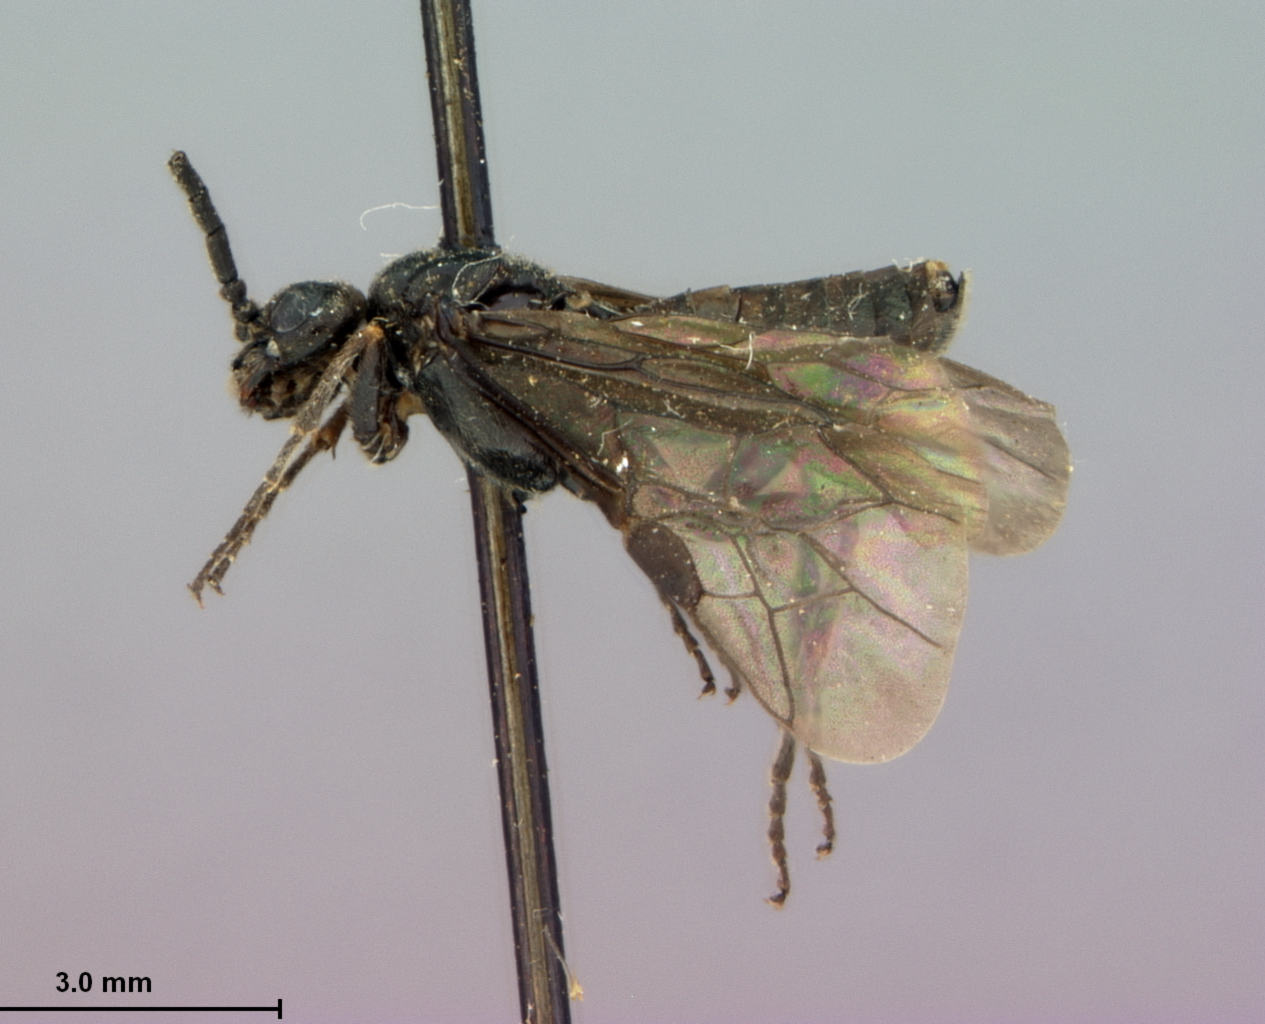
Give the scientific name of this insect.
Lycaota fusca
